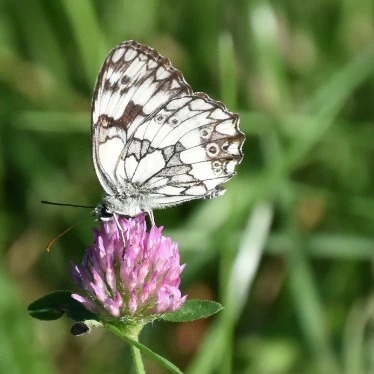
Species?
Melanargia galathea
